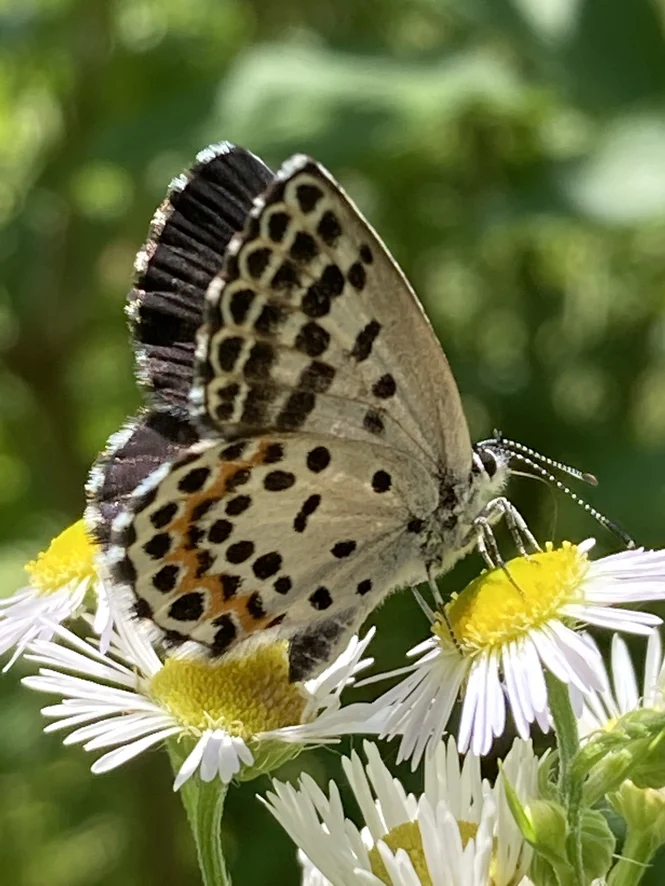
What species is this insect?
Scolitantides orion
